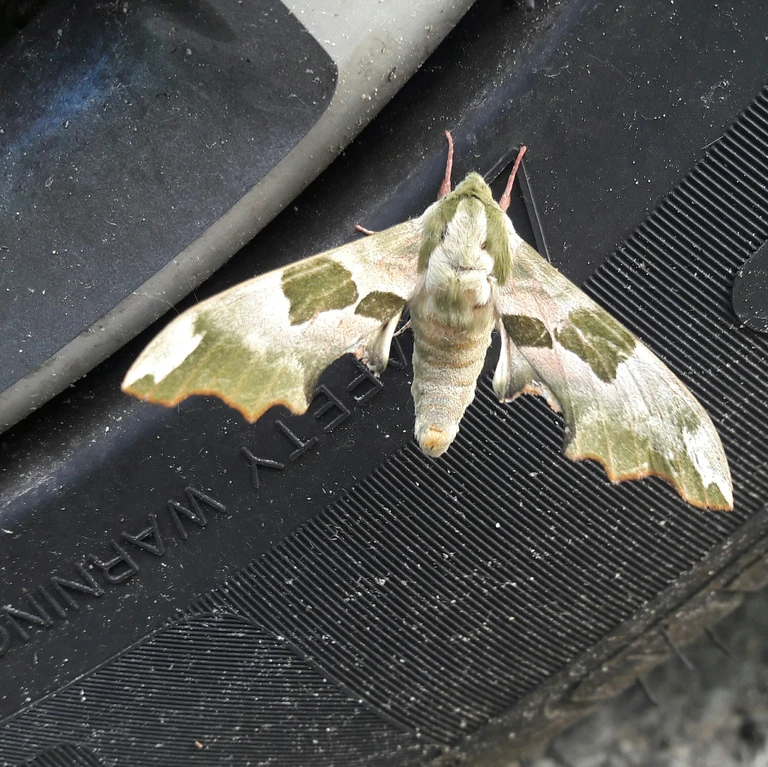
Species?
Mimas tiliae
